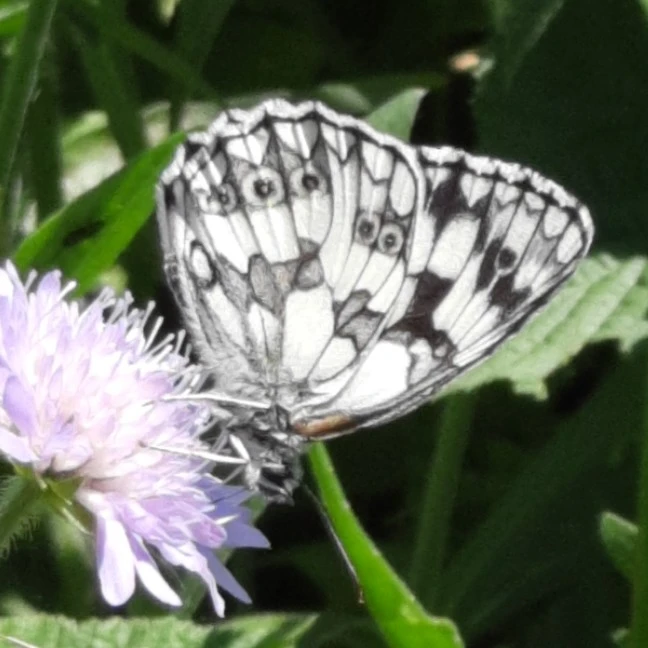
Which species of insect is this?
Melanargia galathea
